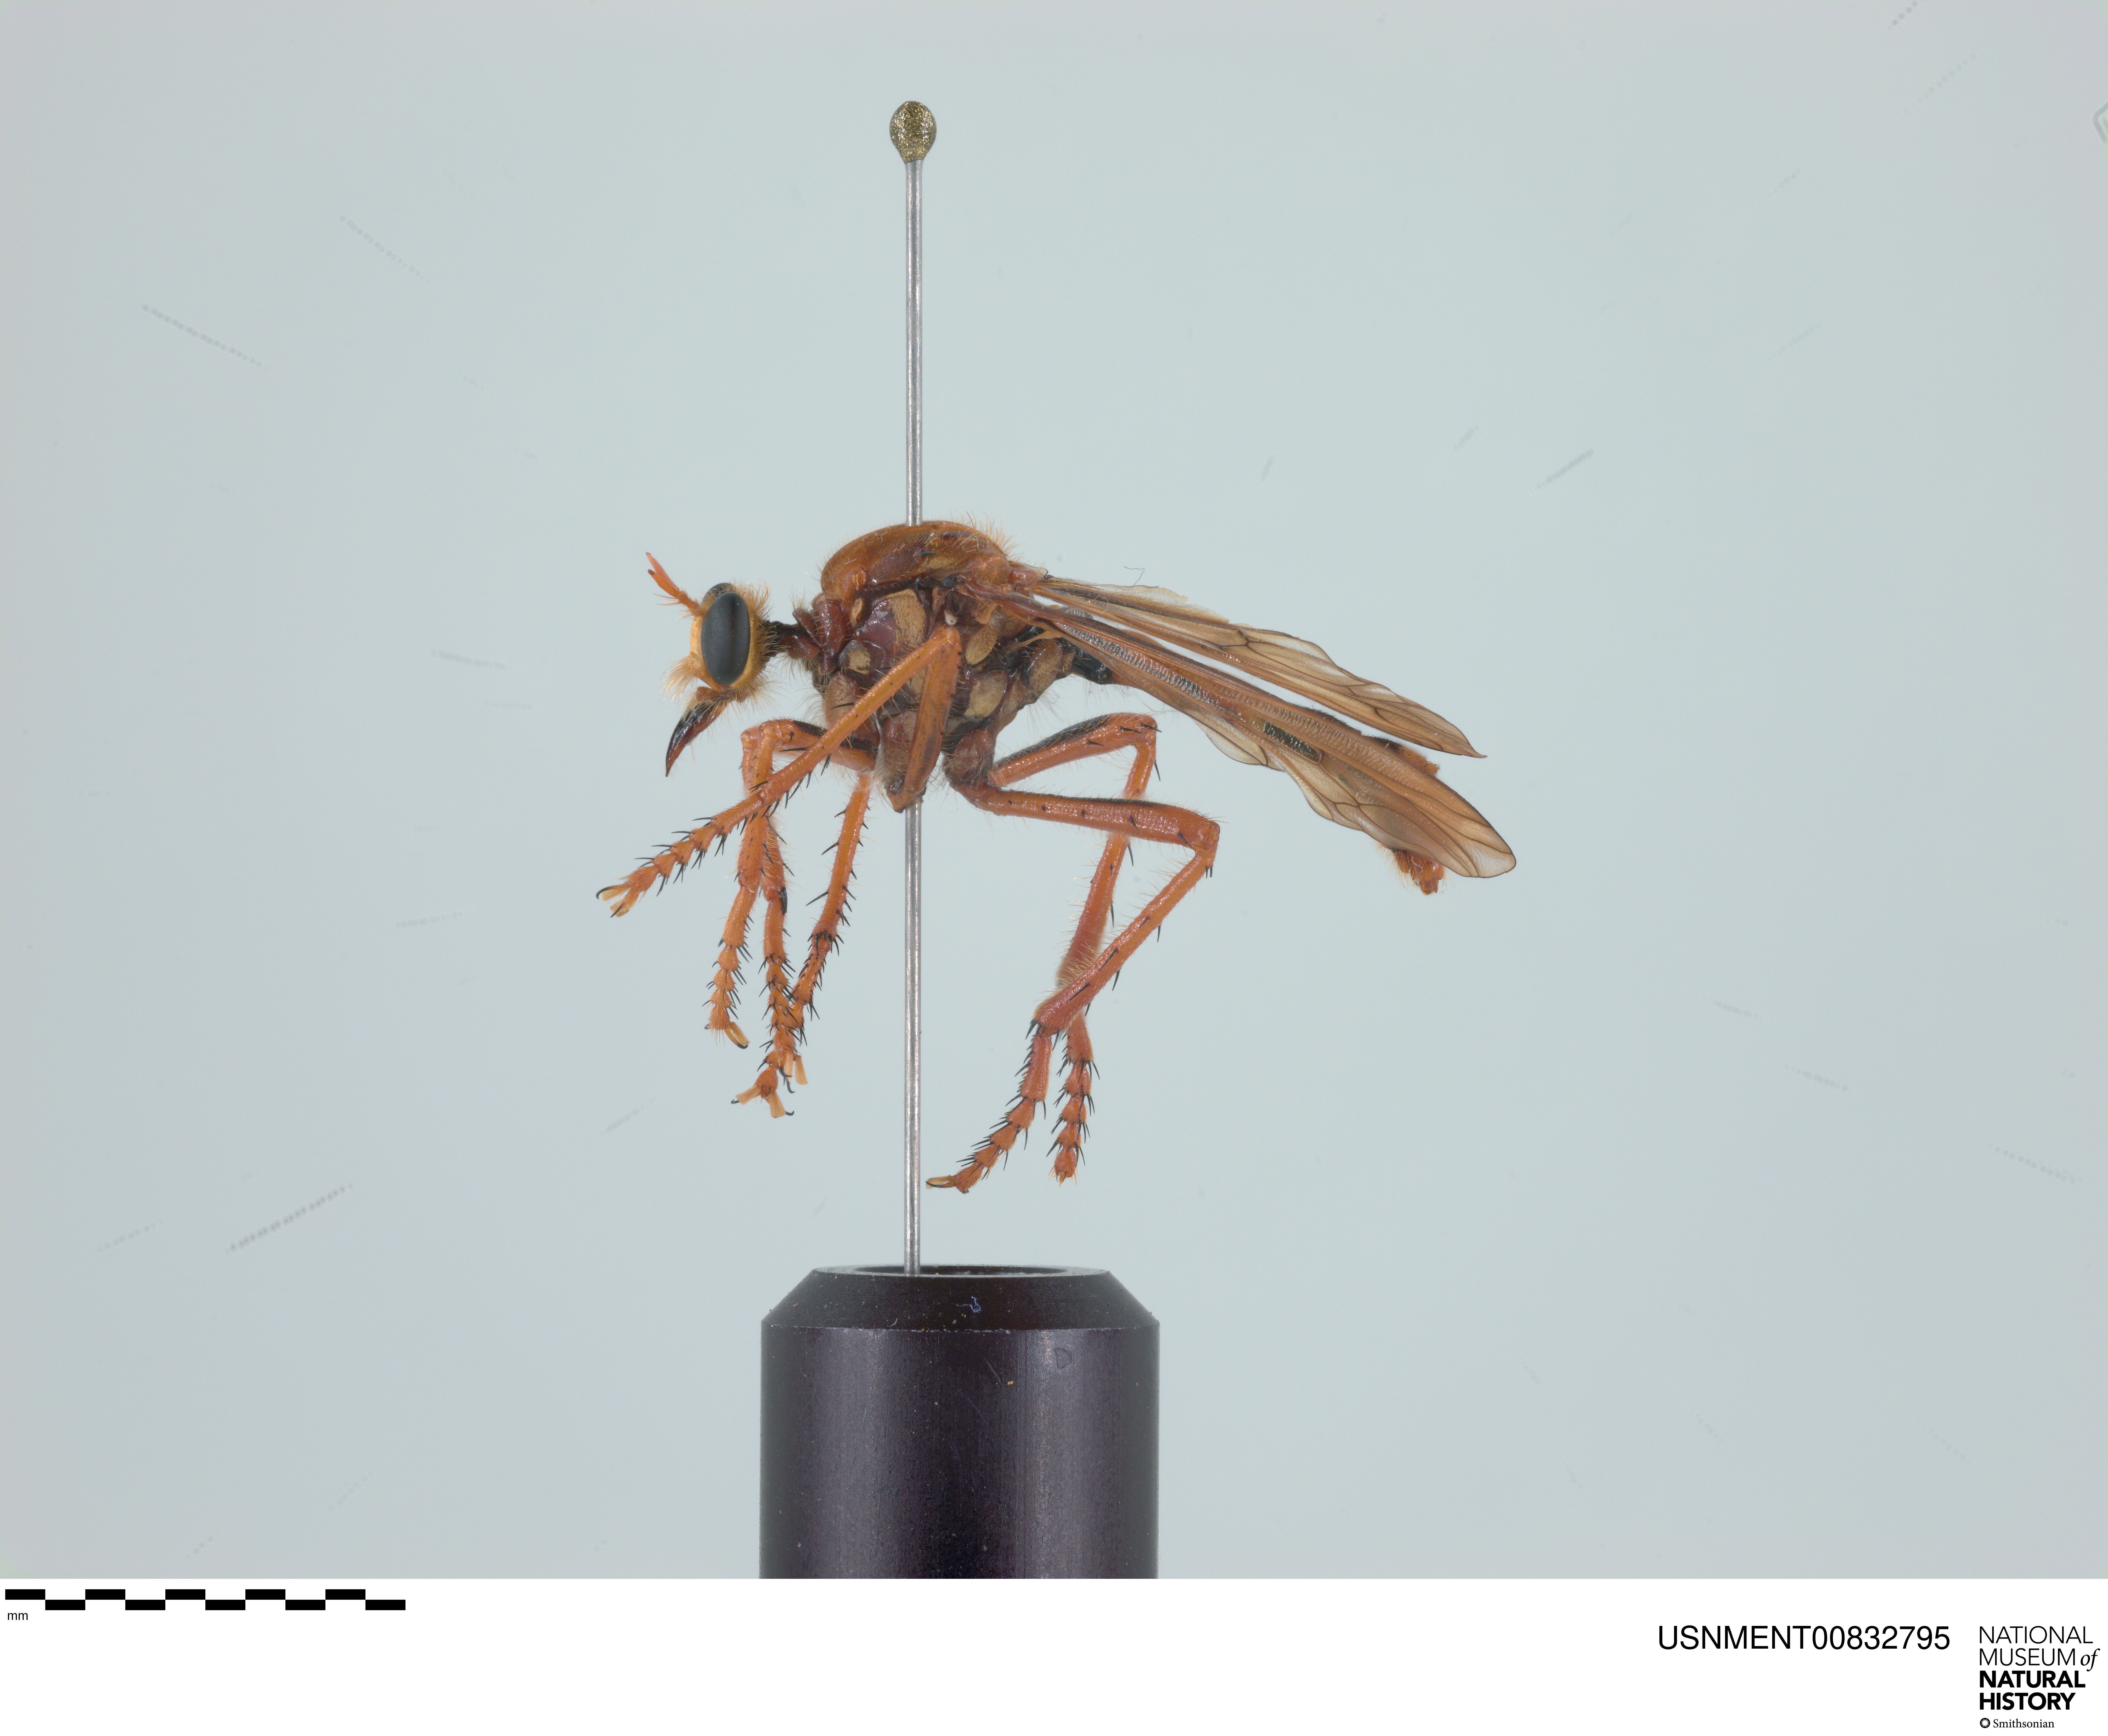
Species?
Chrysopogon albopunctatus
